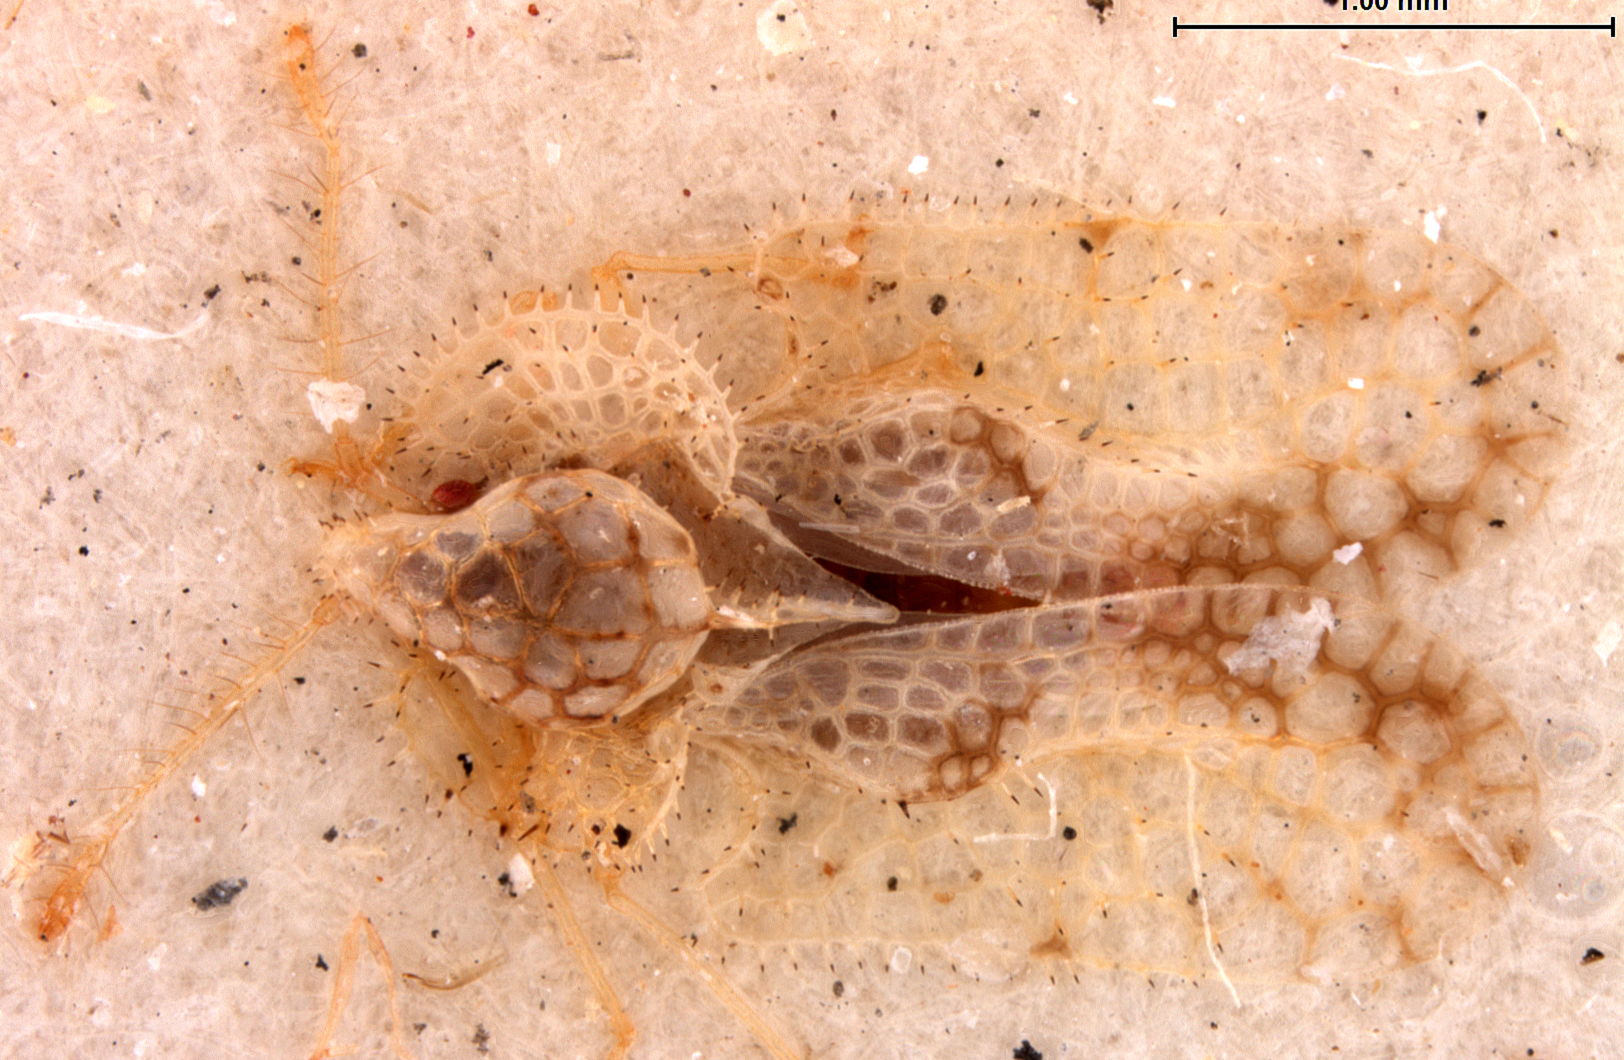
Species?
Corythucha agaima
